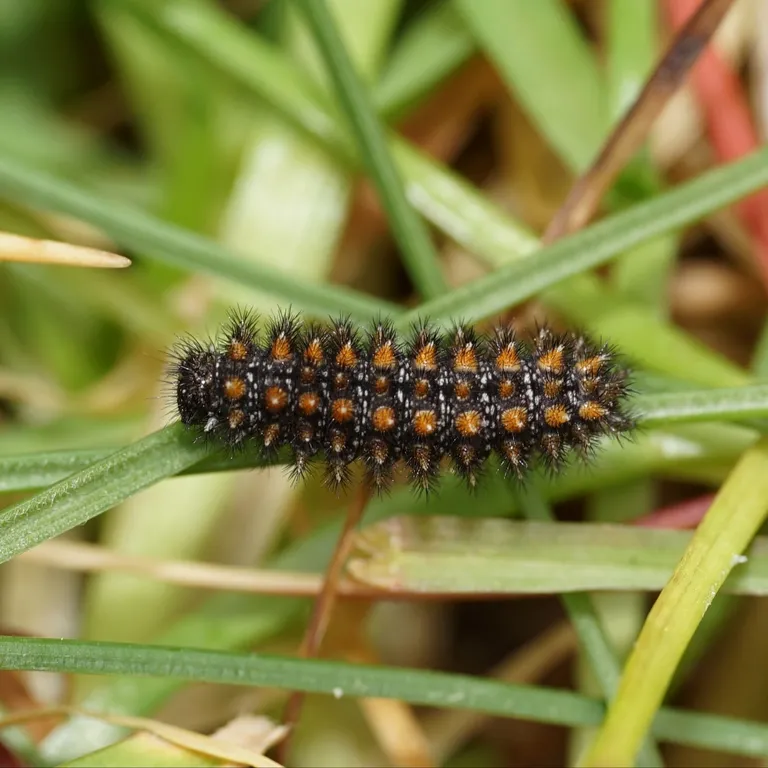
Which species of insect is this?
Melitaea athalia
